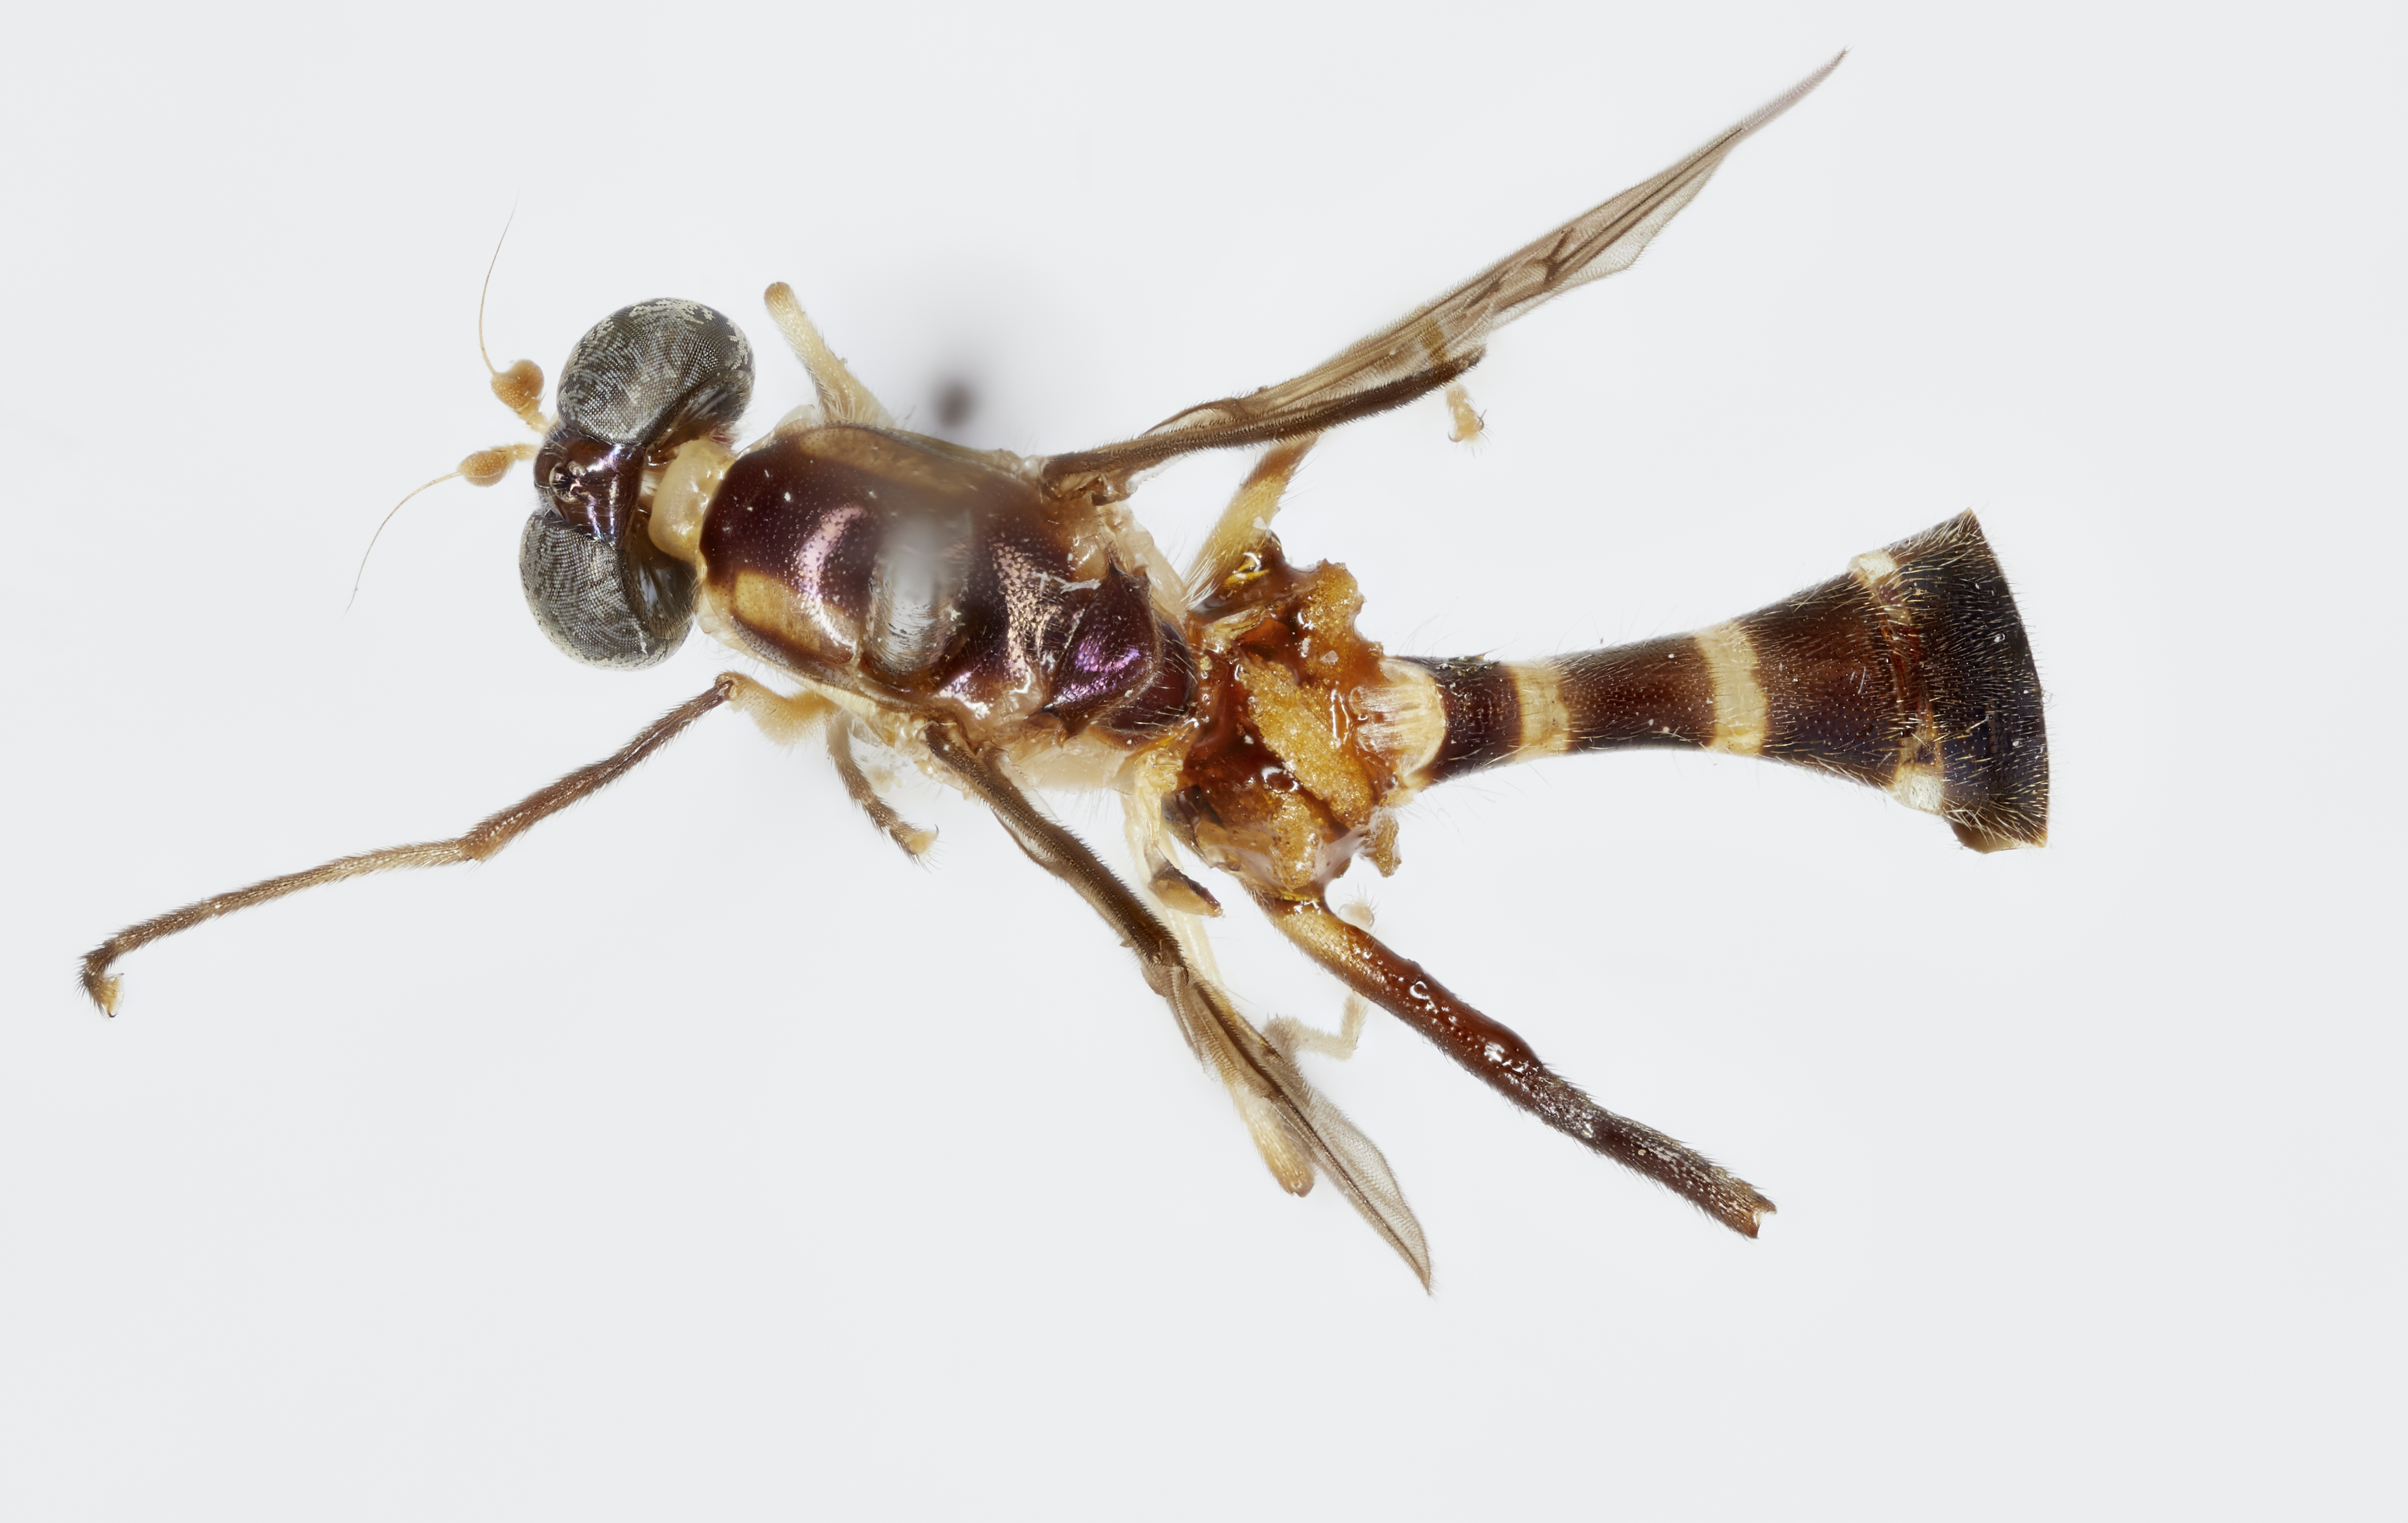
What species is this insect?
Merosargus contortus
